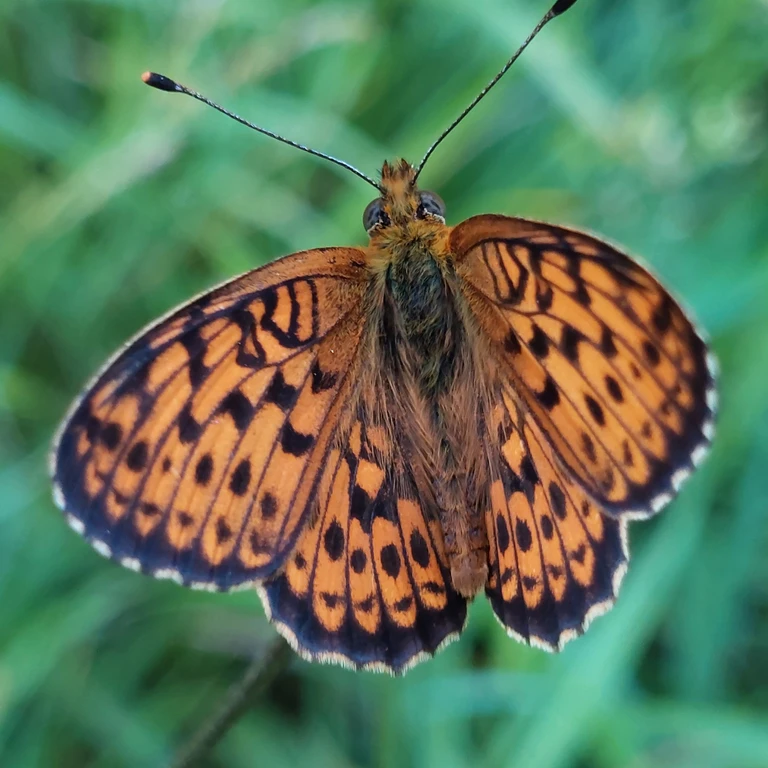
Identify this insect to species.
Brenthis ino
